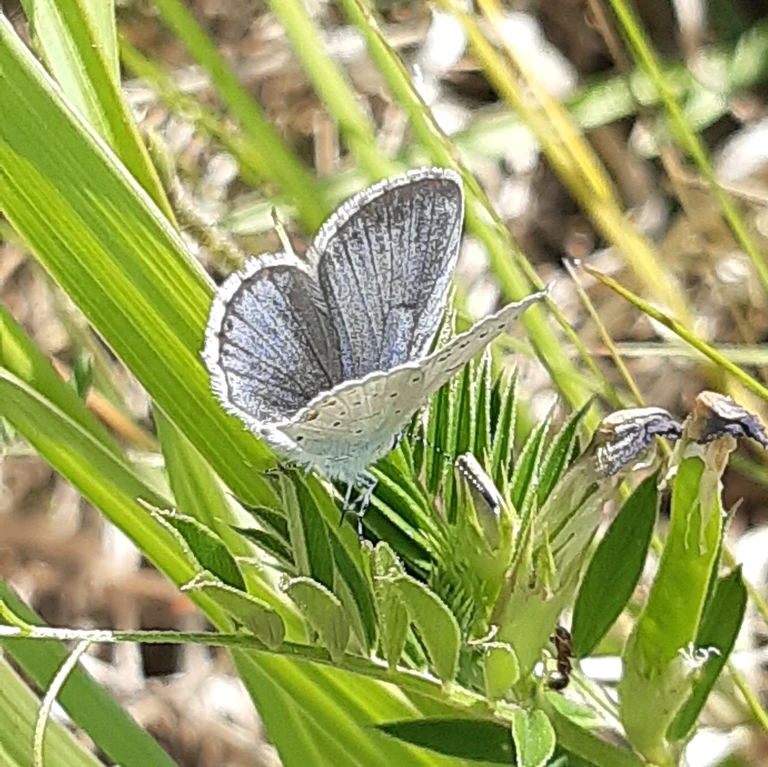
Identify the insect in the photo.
Cupido argiades (also Elkalyce argiades)
